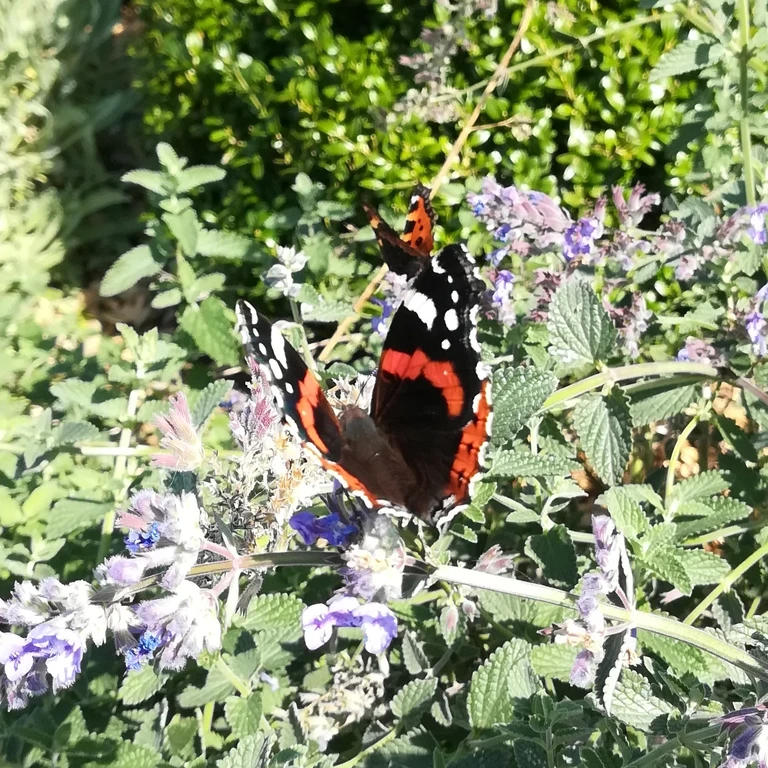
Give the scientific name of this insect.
Vanessa atalanta
